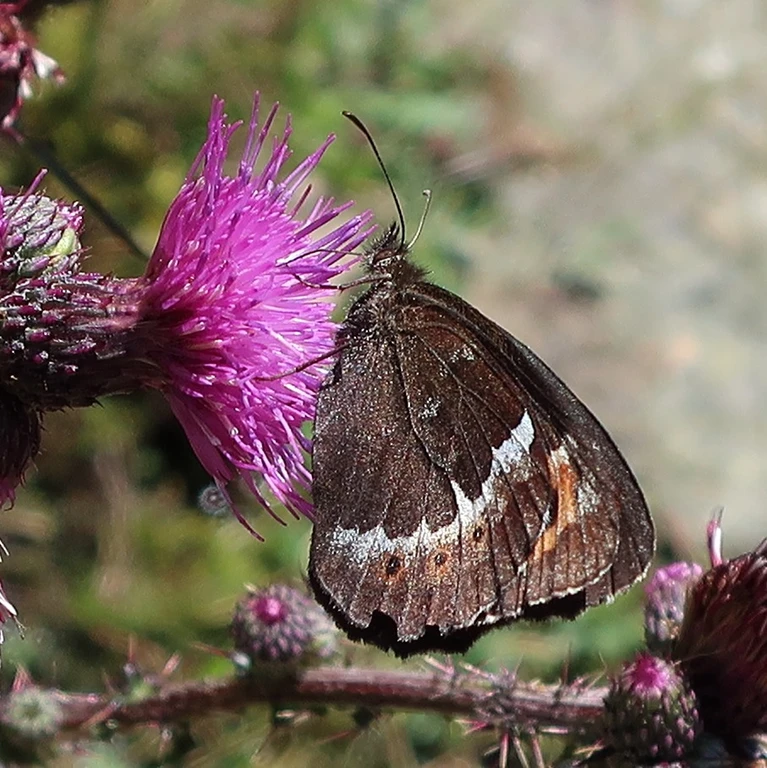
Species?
Erebia euryale
